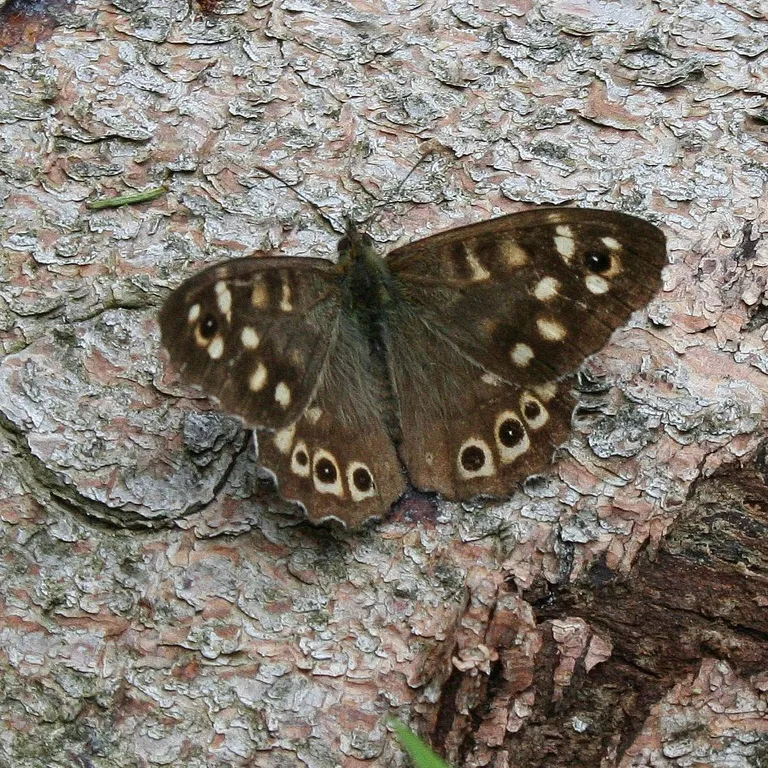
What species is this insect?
Pararge aegeria
